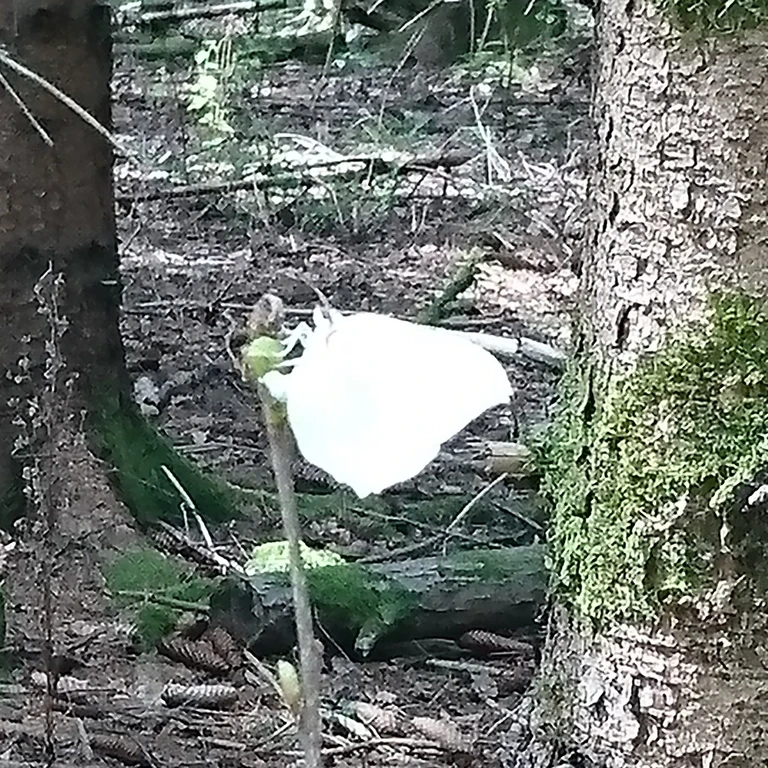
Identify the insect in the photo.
Gonepteryx rhamni
